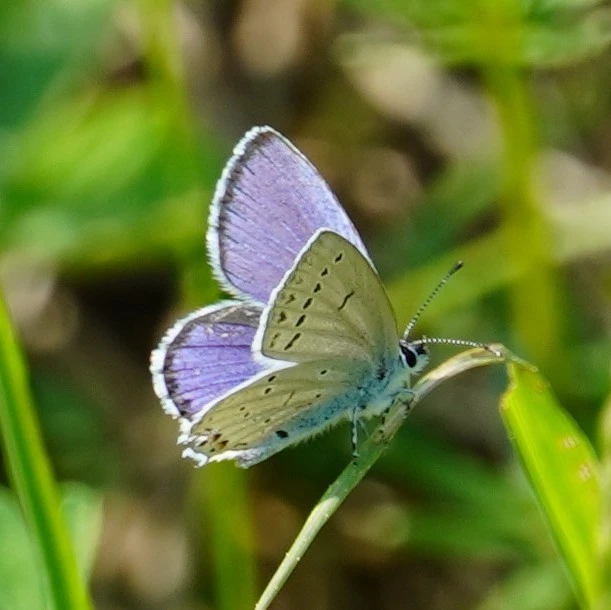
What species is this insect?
Cupido argiades (also Elkalyce argiades)
